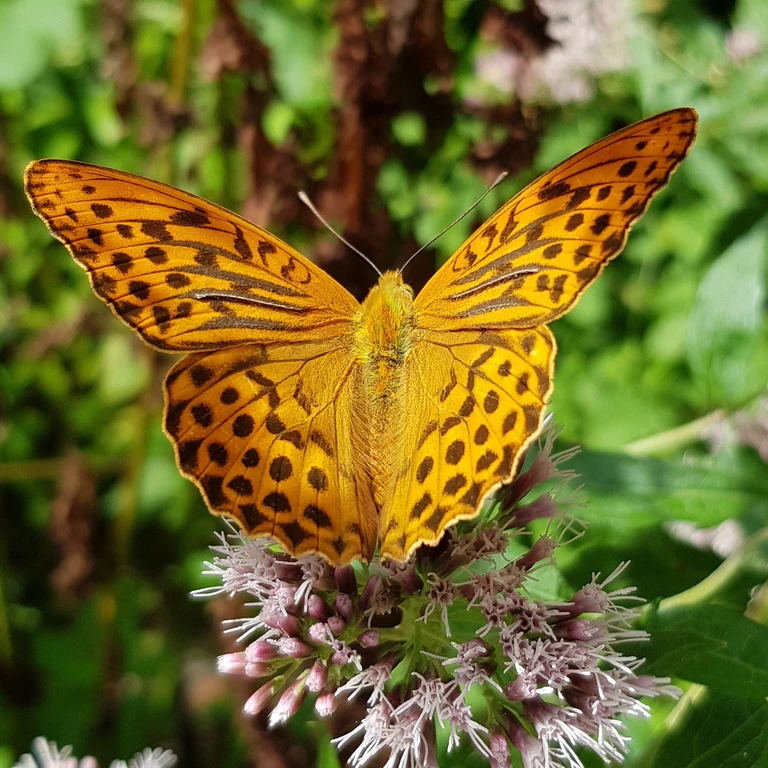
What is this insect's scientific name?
Argynnis paphia
